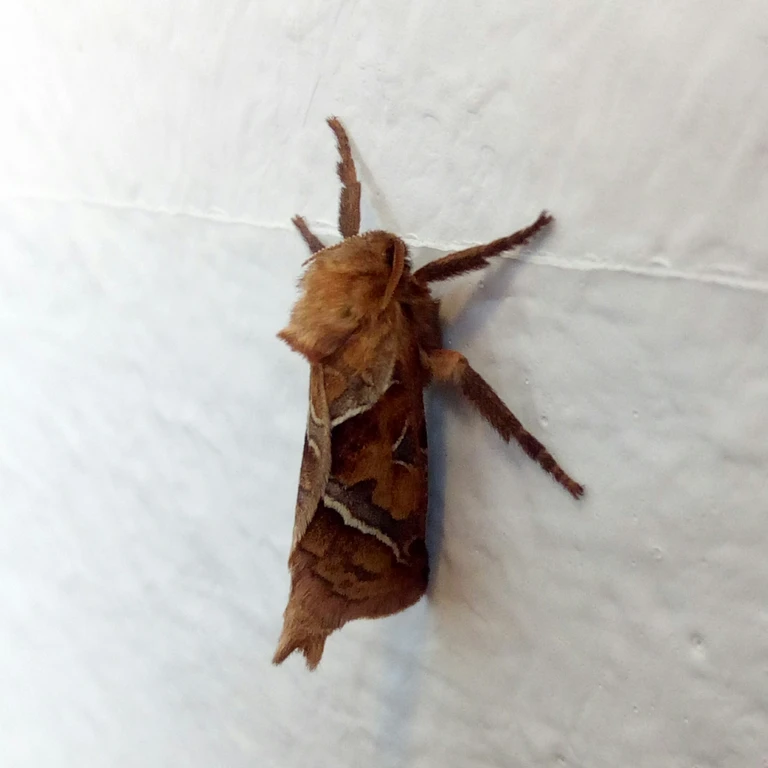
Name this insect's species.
Triodia sylvina
